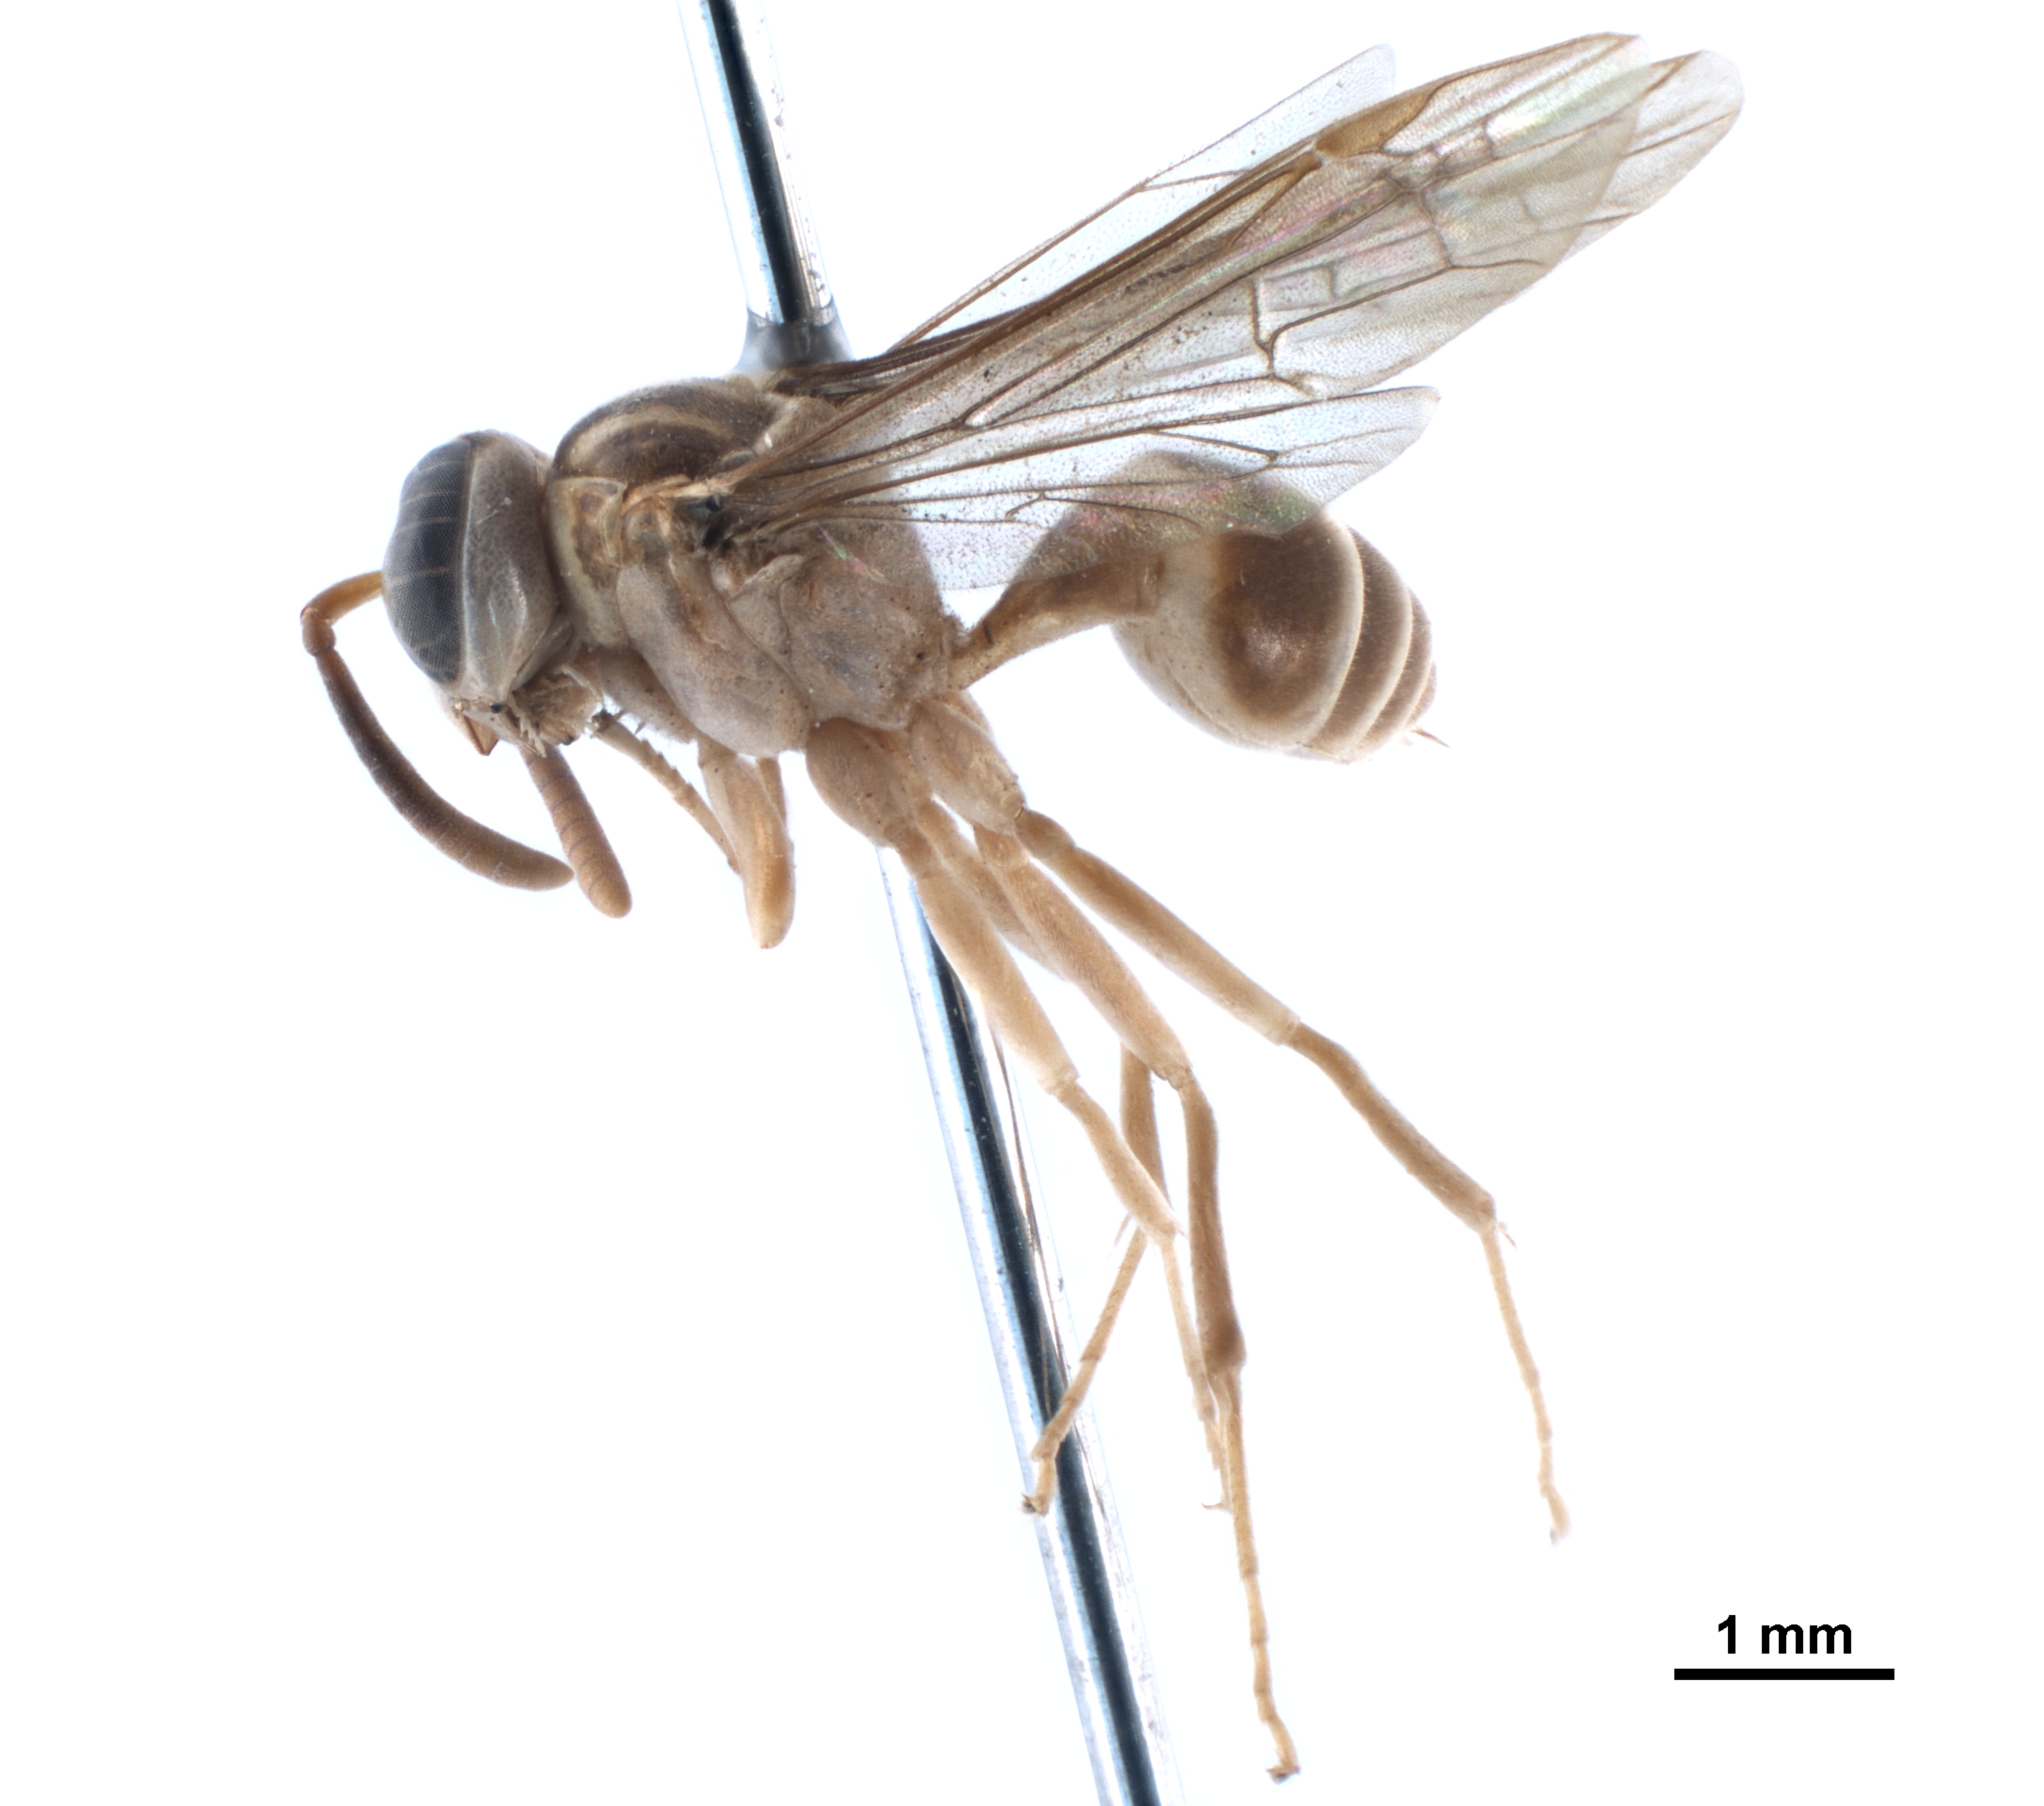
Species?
Leipomeles dorsata
